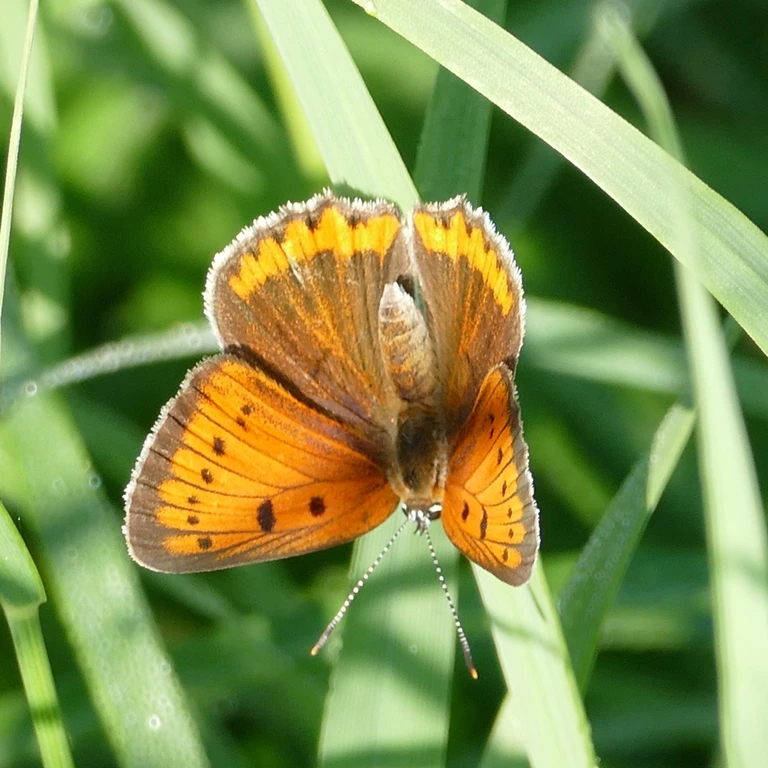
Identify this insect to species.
Lycaena dispar
